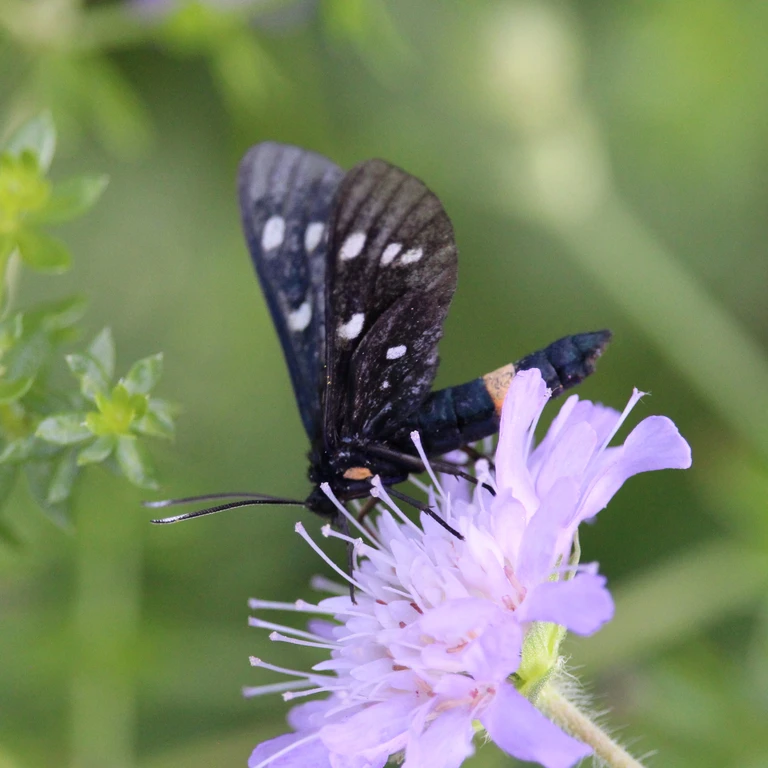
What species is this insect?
Amata phegea
